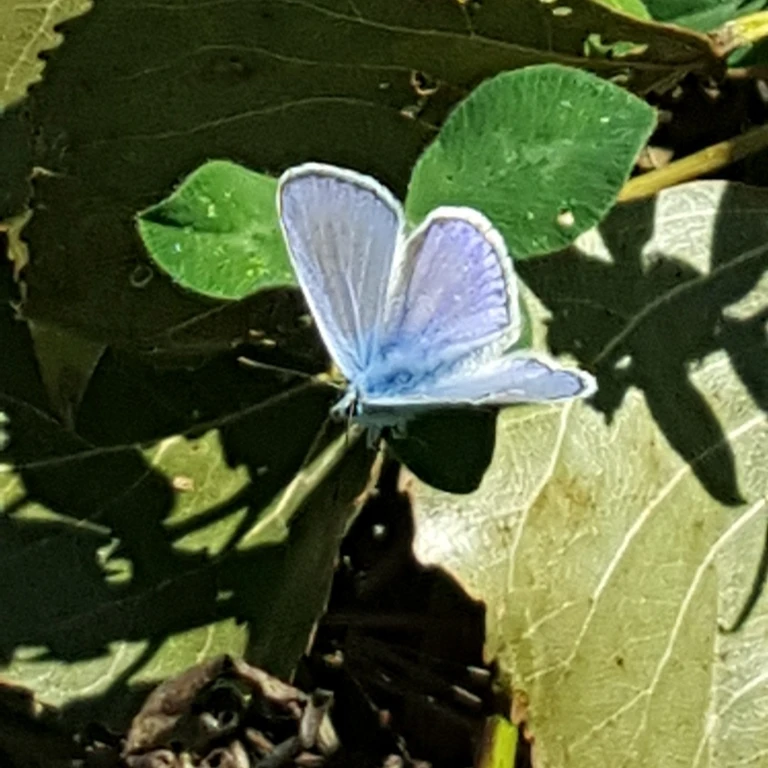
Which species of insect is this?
Polyommatus icarus
